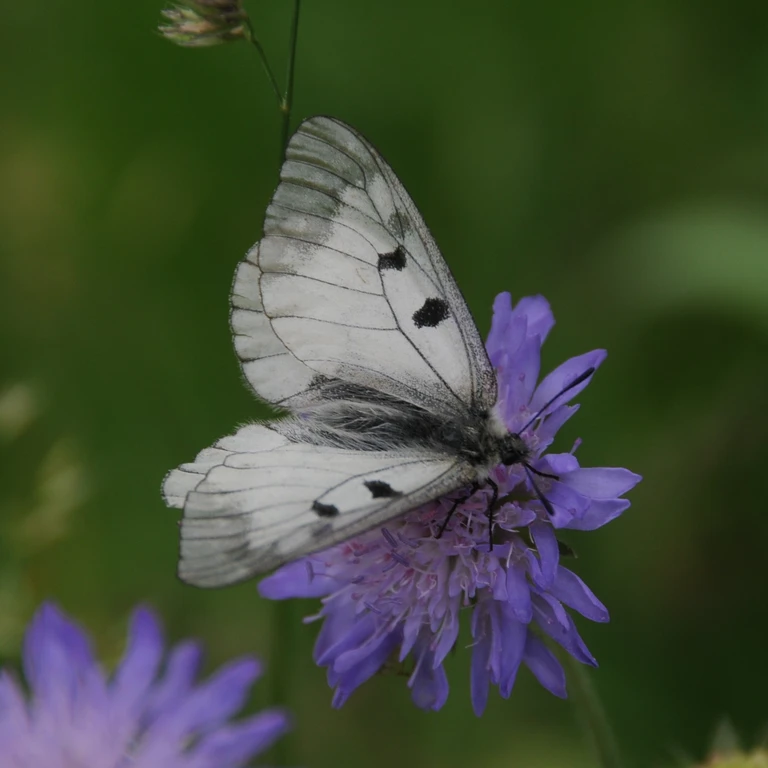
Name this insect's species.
Parnassius mnemosyne
